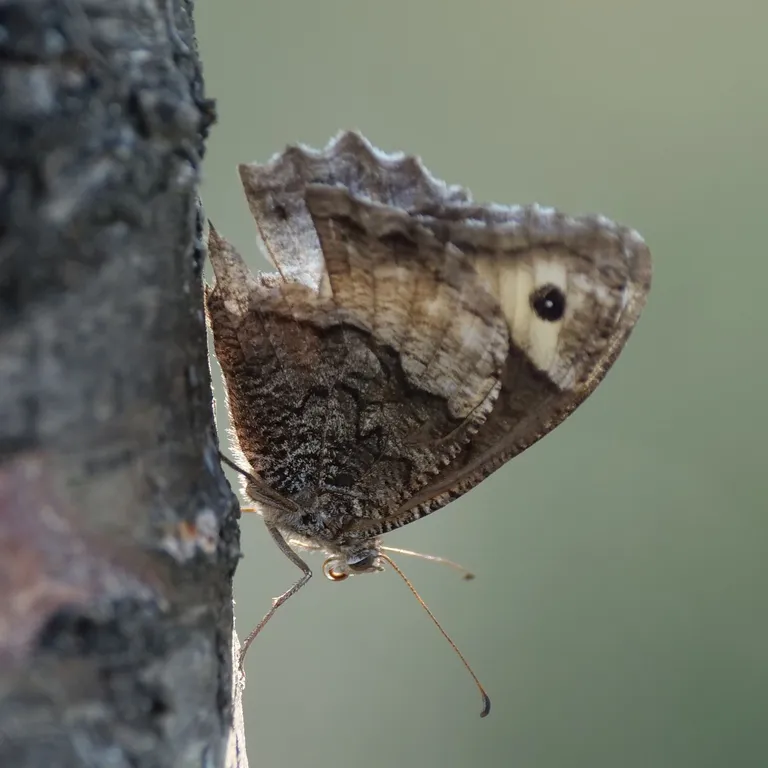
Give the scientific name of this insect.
Hipparchia fagi
